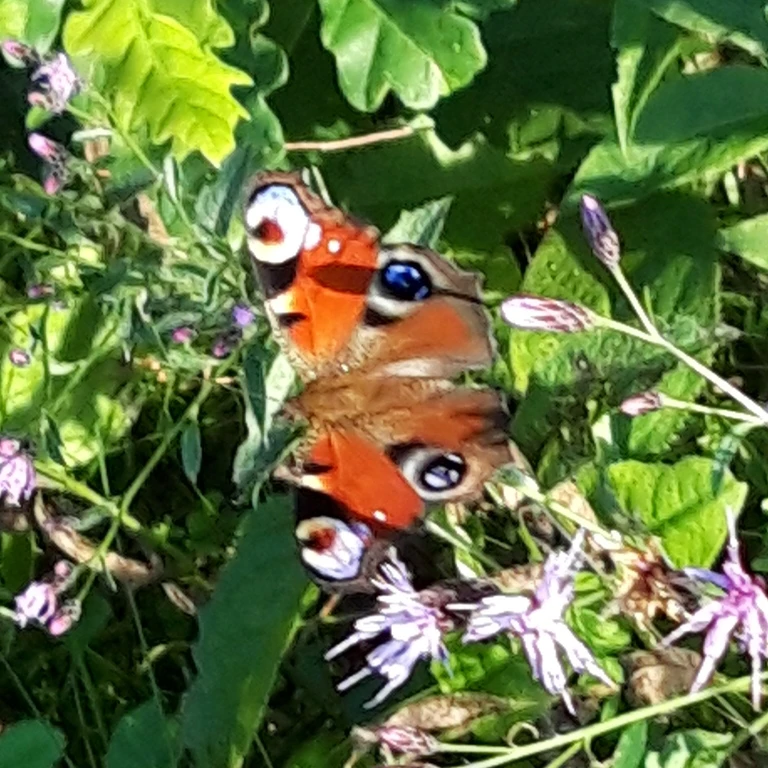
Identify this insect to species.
Aglais io
